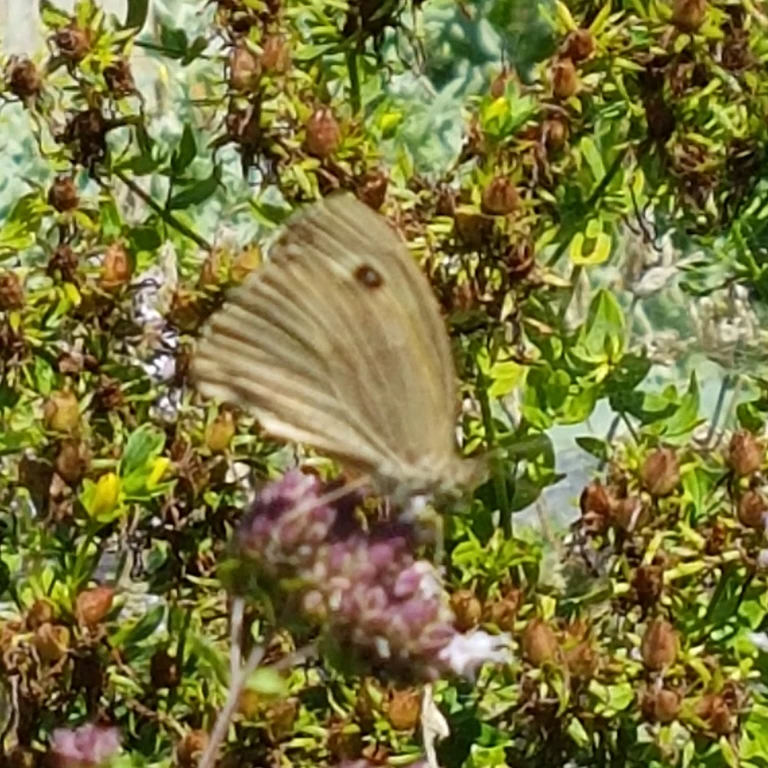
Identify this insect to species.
Maniola jurtina
